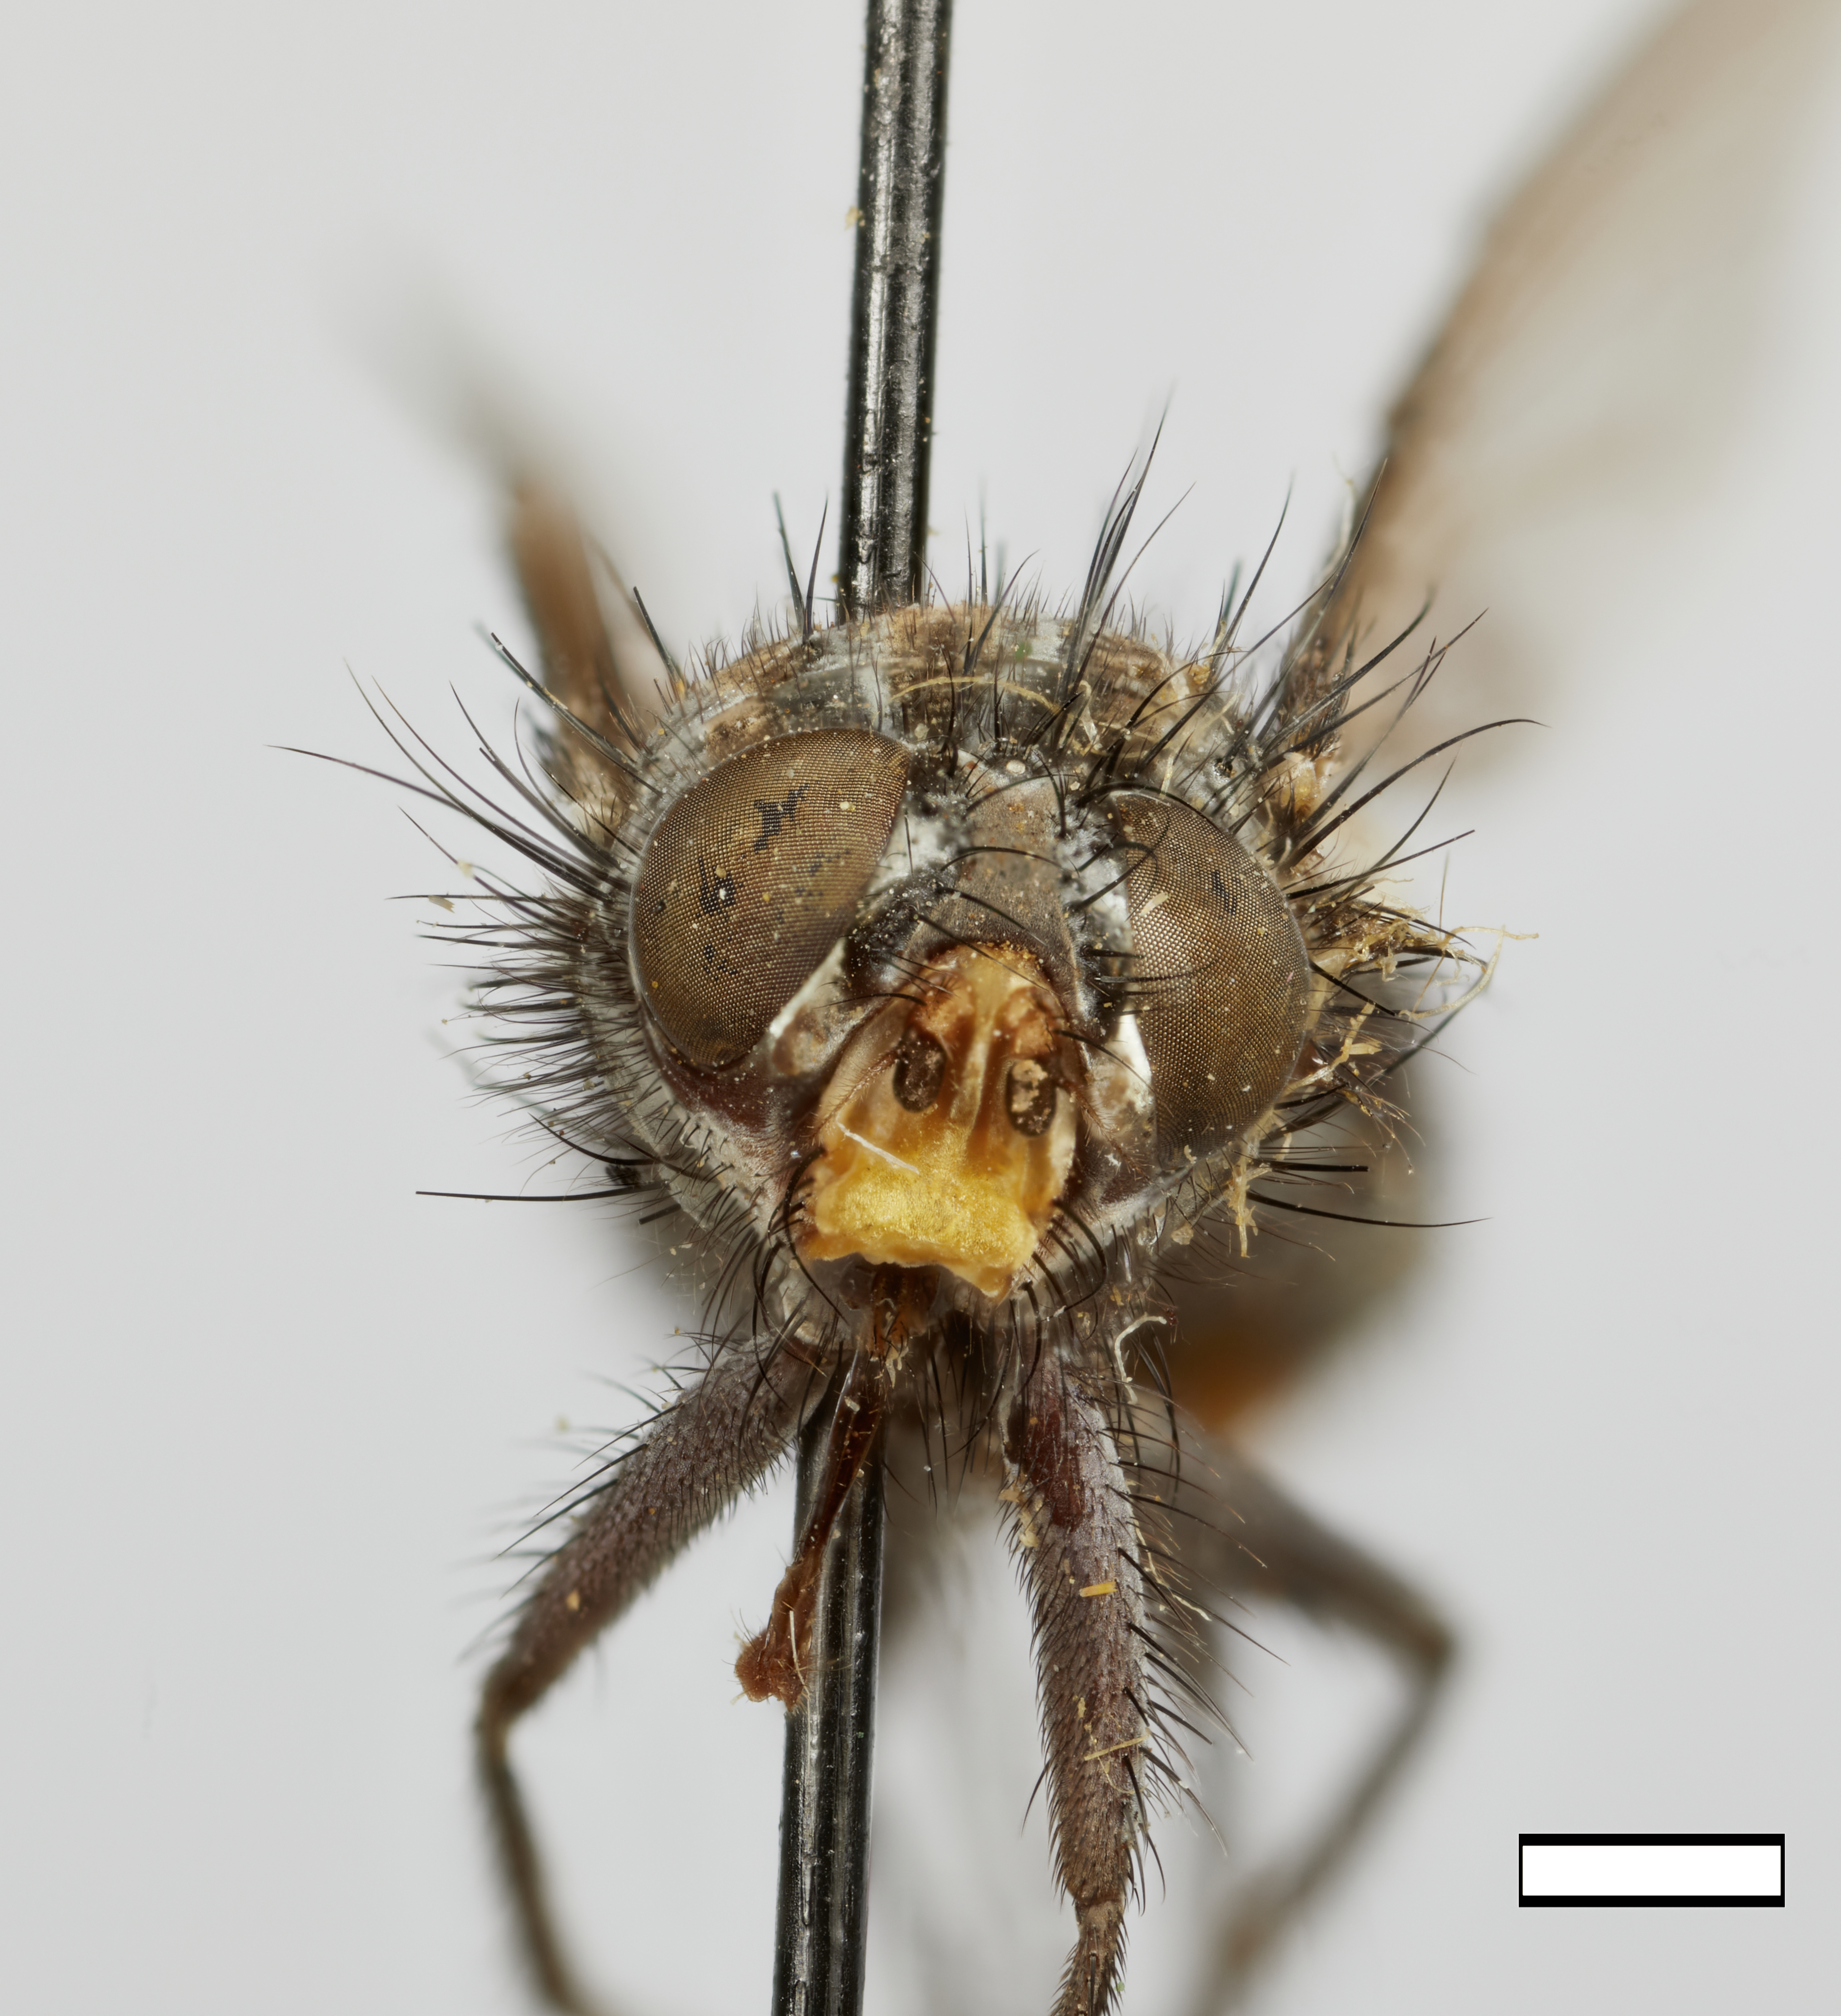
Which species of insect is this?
Pirionimyia paradoxa
